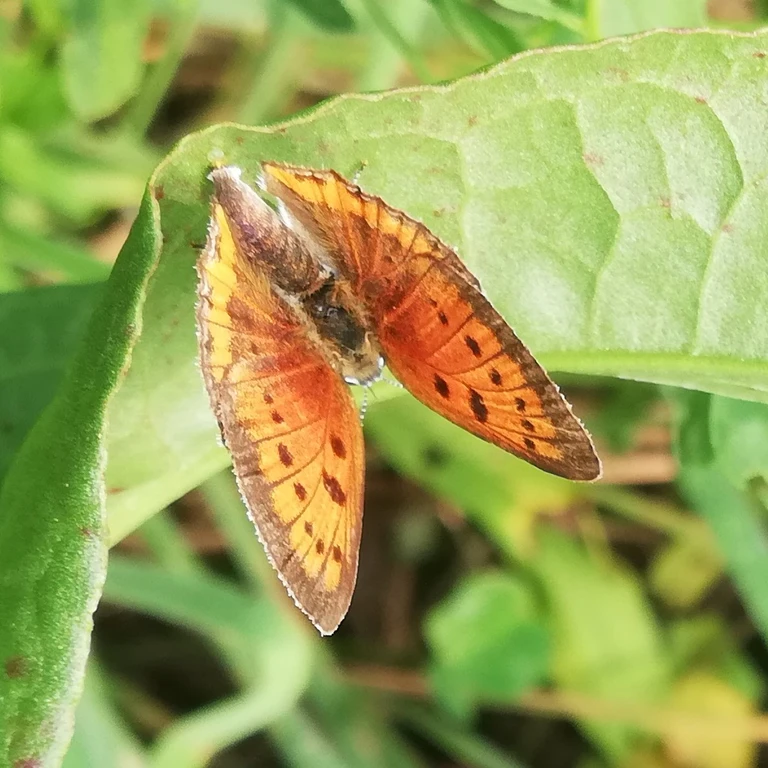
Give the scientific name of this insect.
Lycaena dispar
